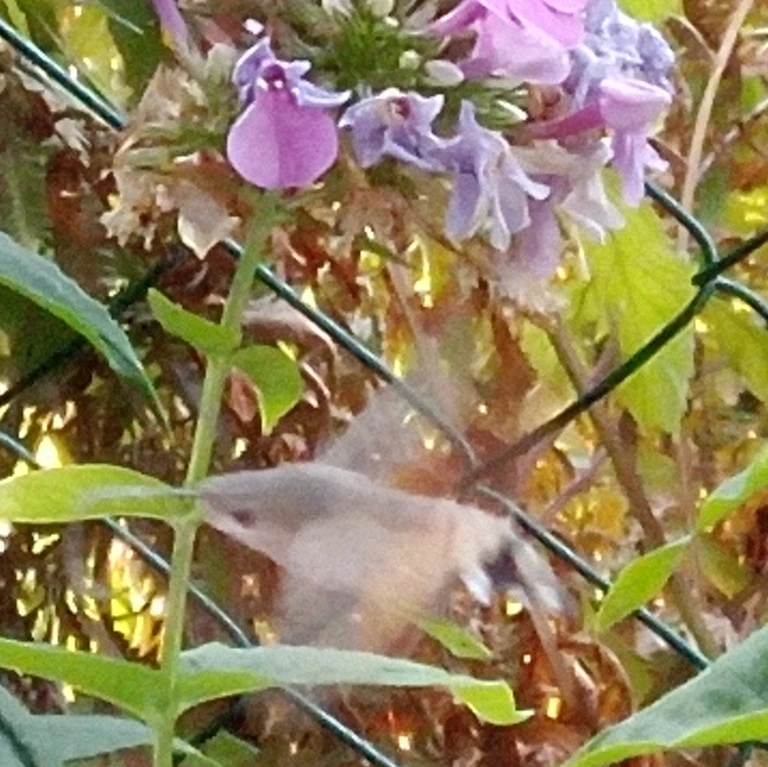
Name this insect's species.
Macroglossum stellatarum
